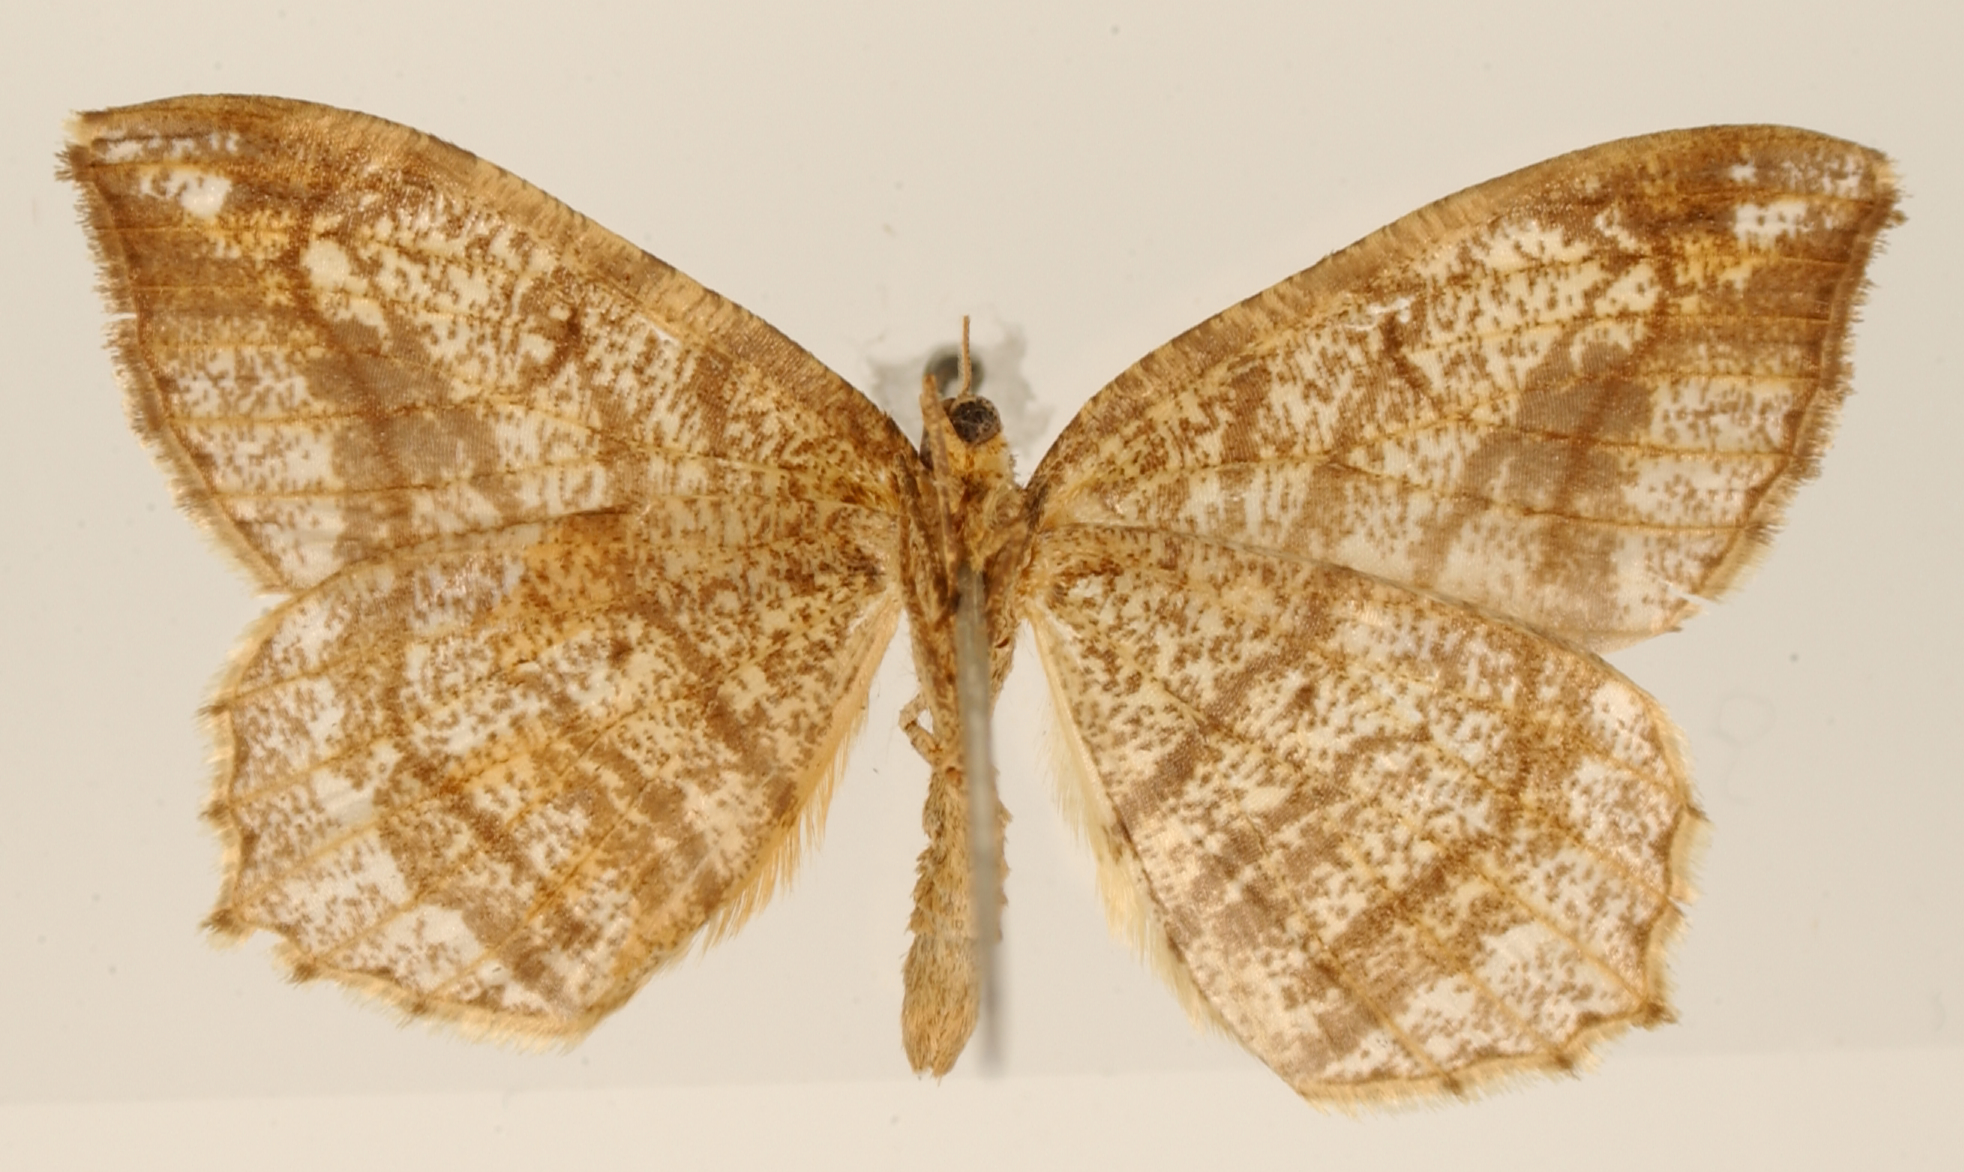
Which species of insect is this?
Macaria praesignaria
